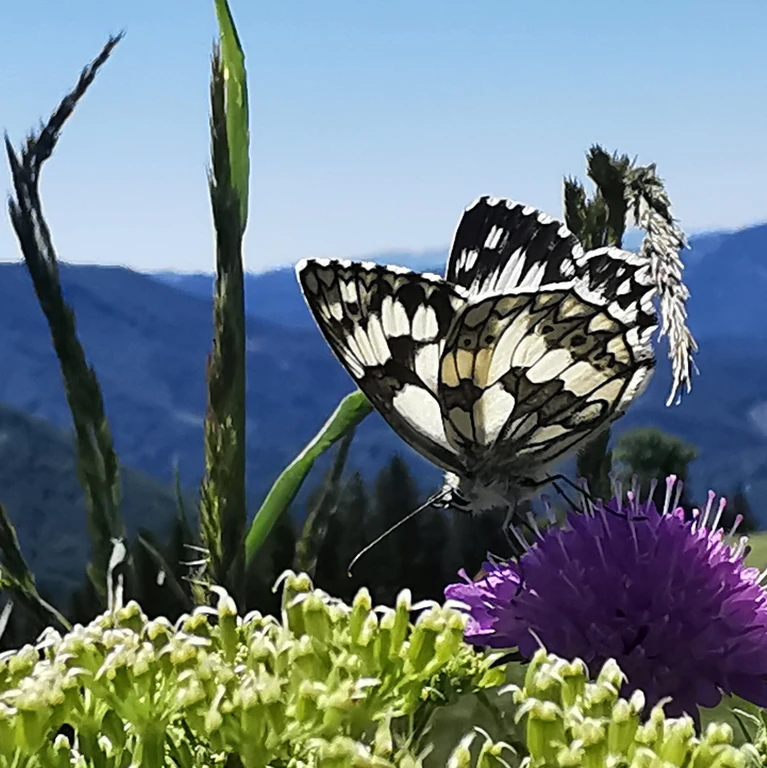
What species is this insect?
Melanargia galathea
